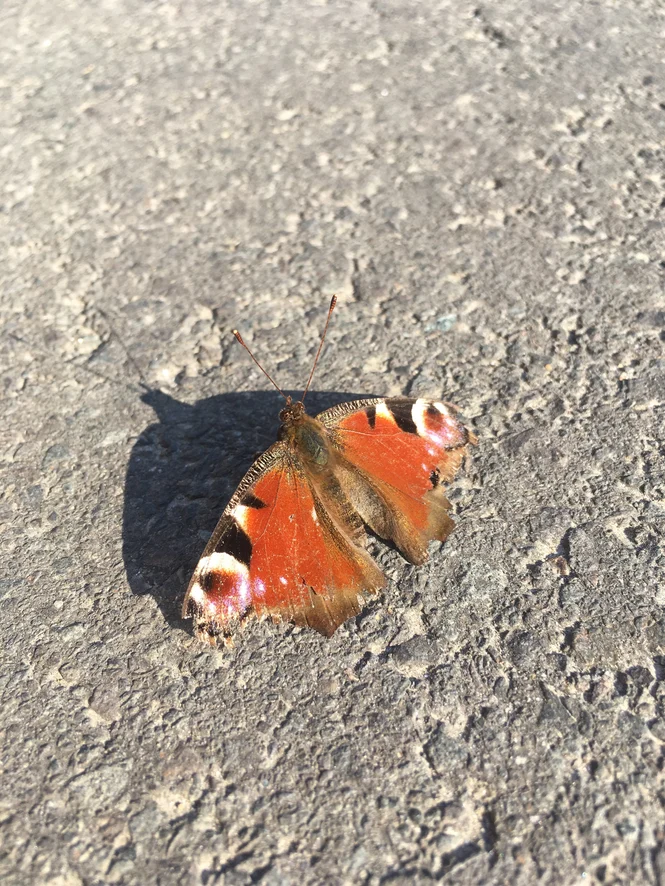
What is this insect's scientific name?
Aglais io
